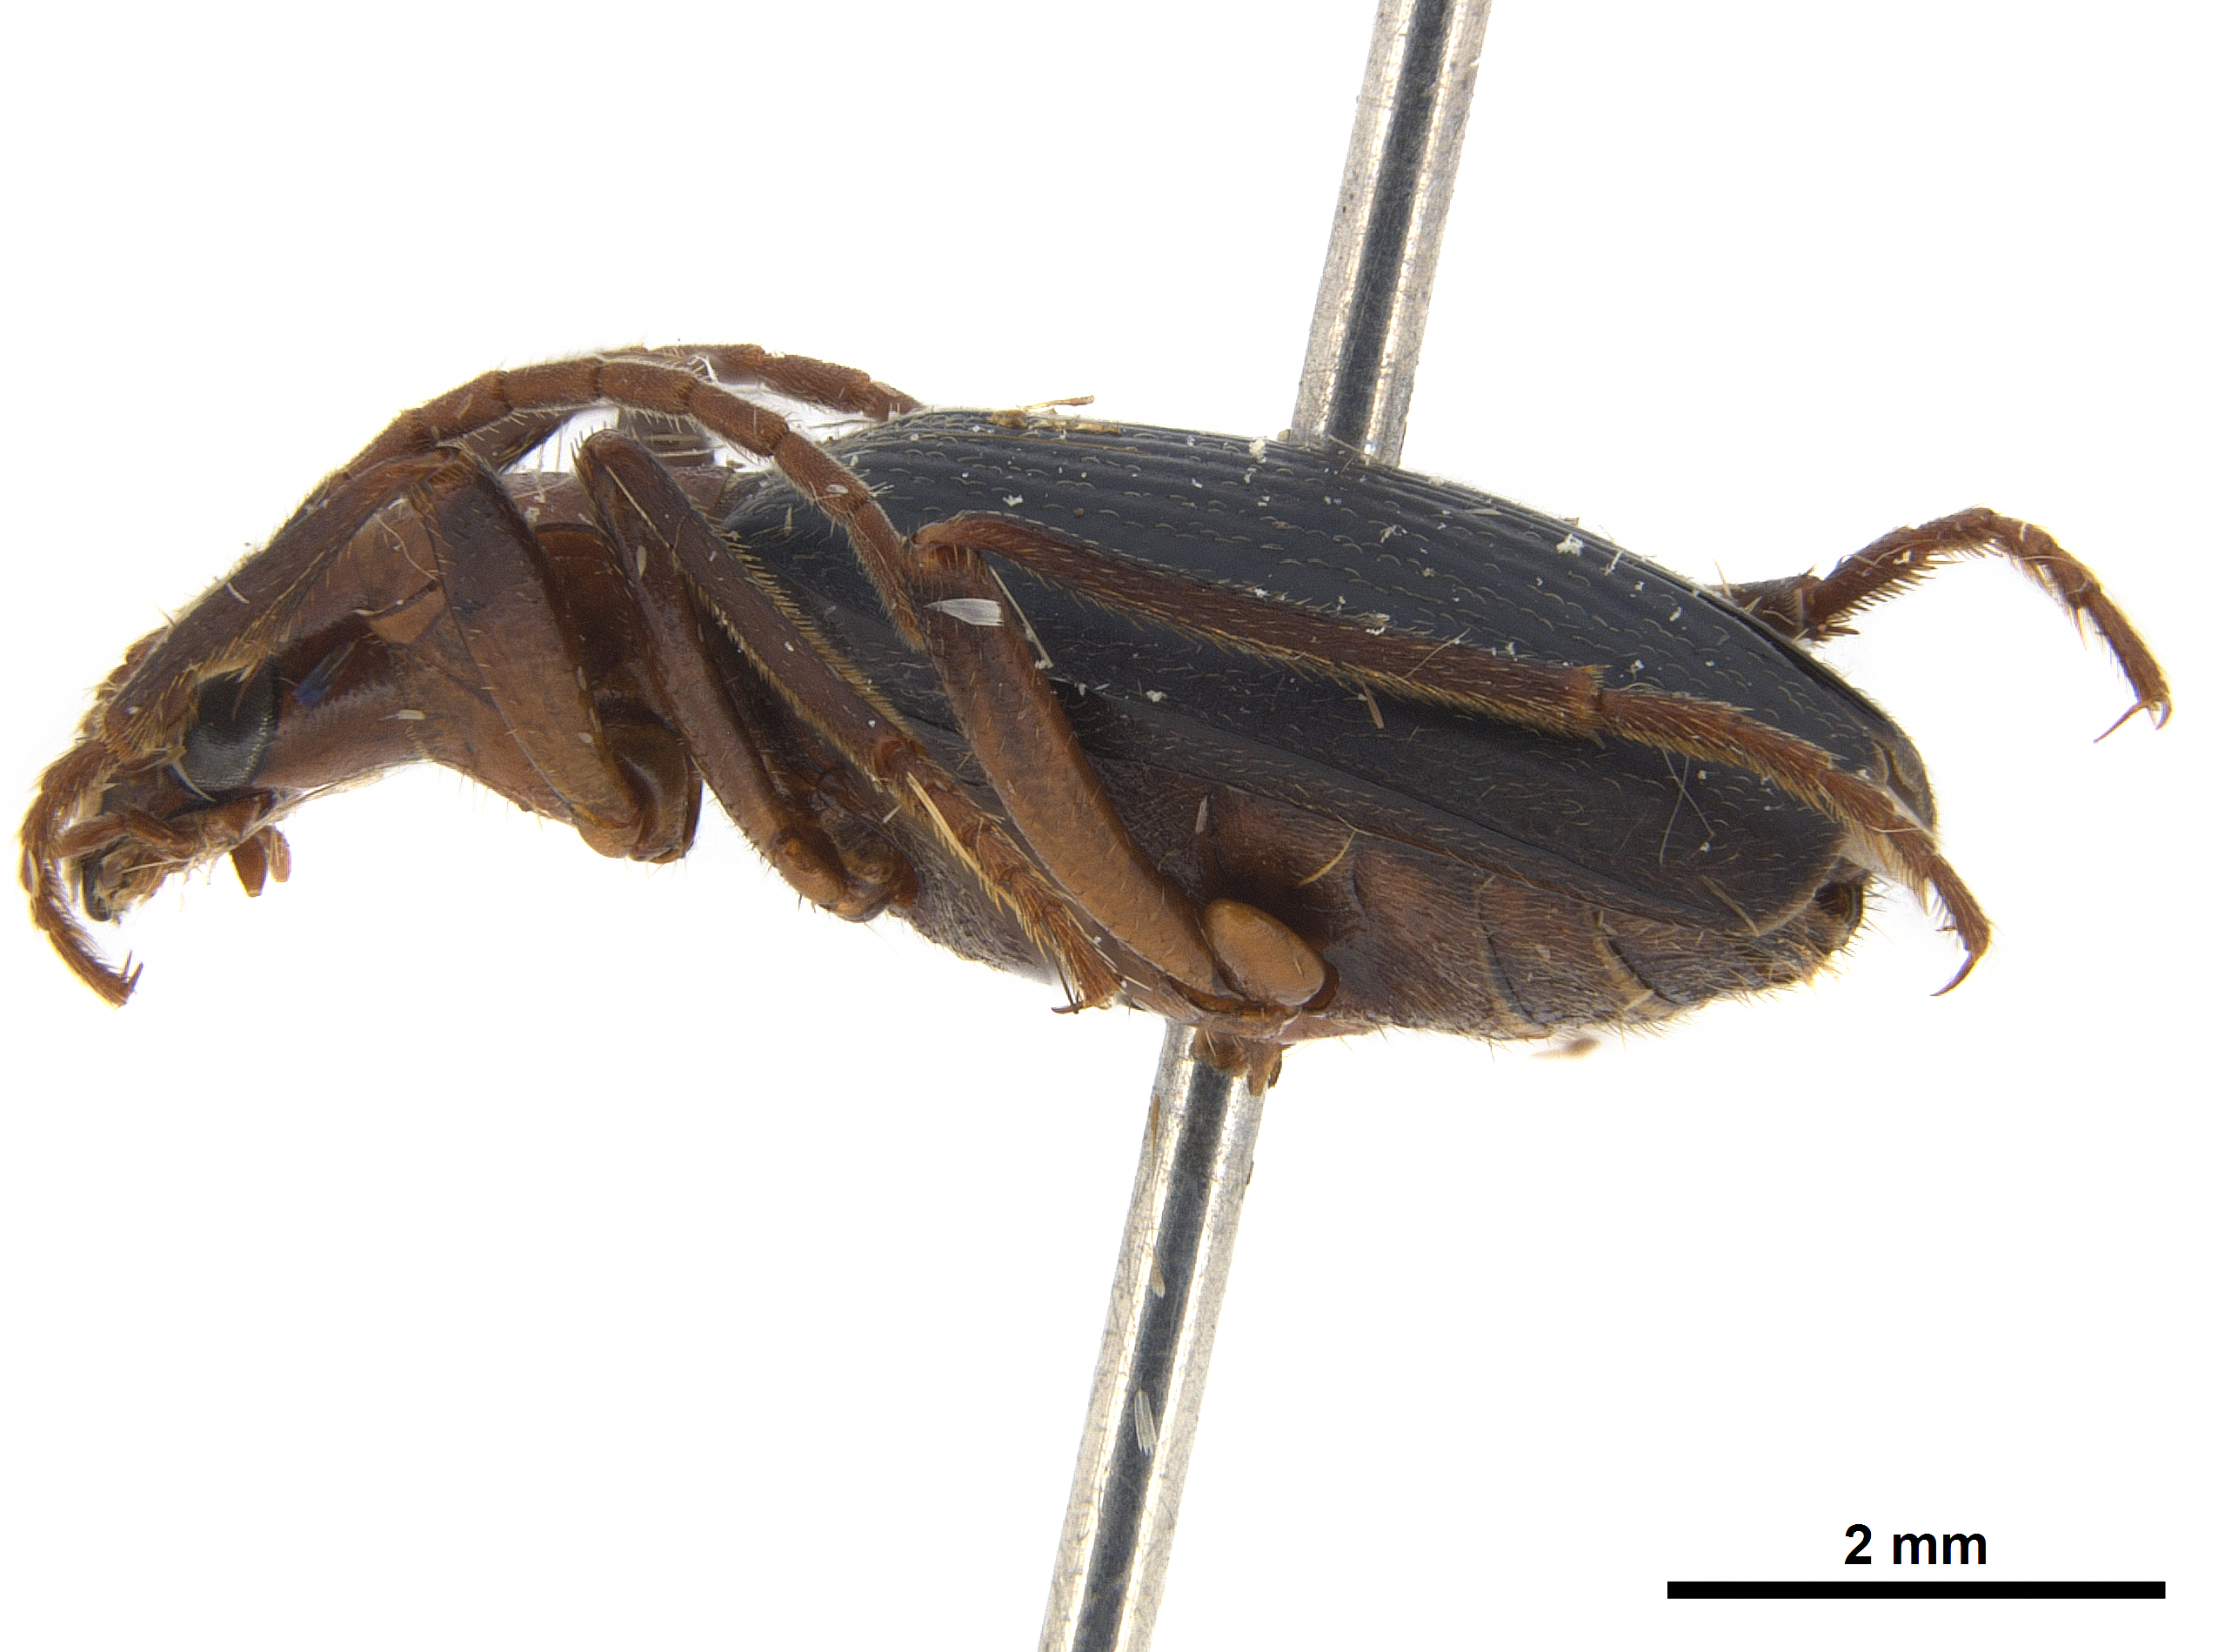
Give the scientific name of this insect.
Brachinus geniculatus
